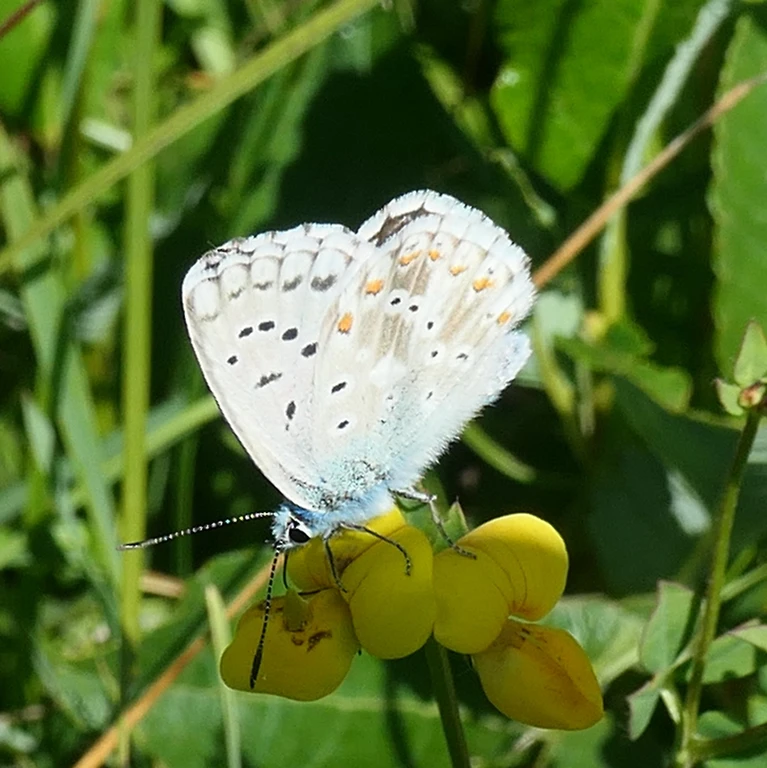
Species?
Lysandra coridon
